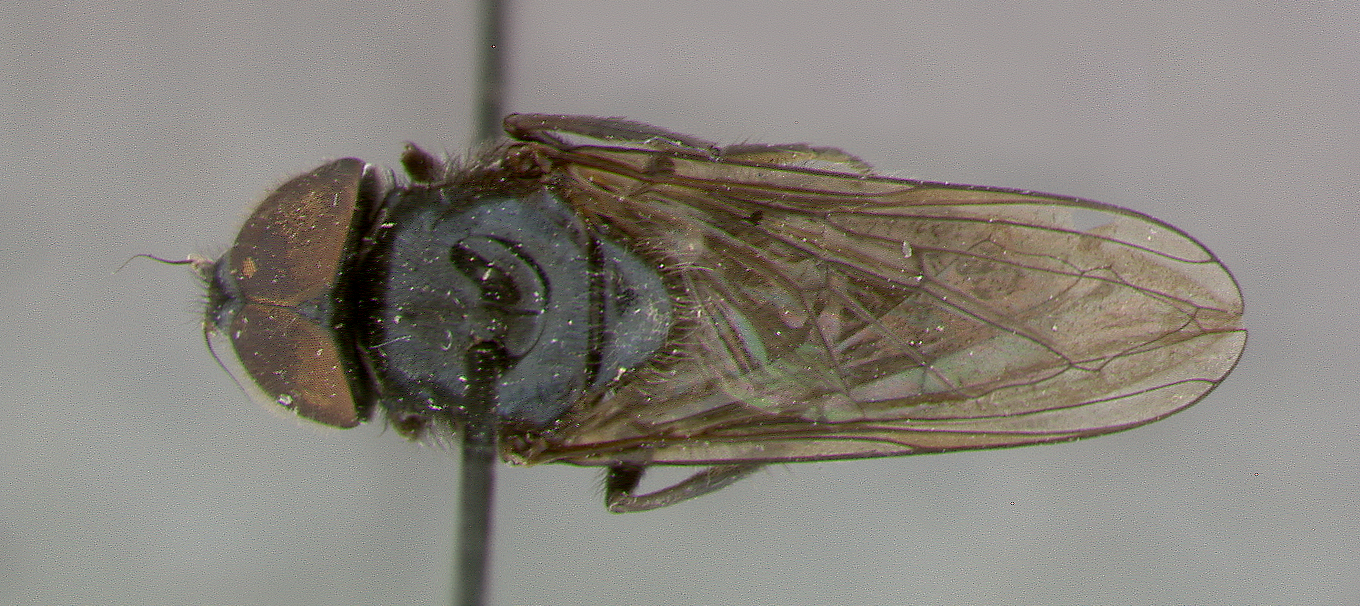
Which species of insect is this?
Chilosia yukonensis
